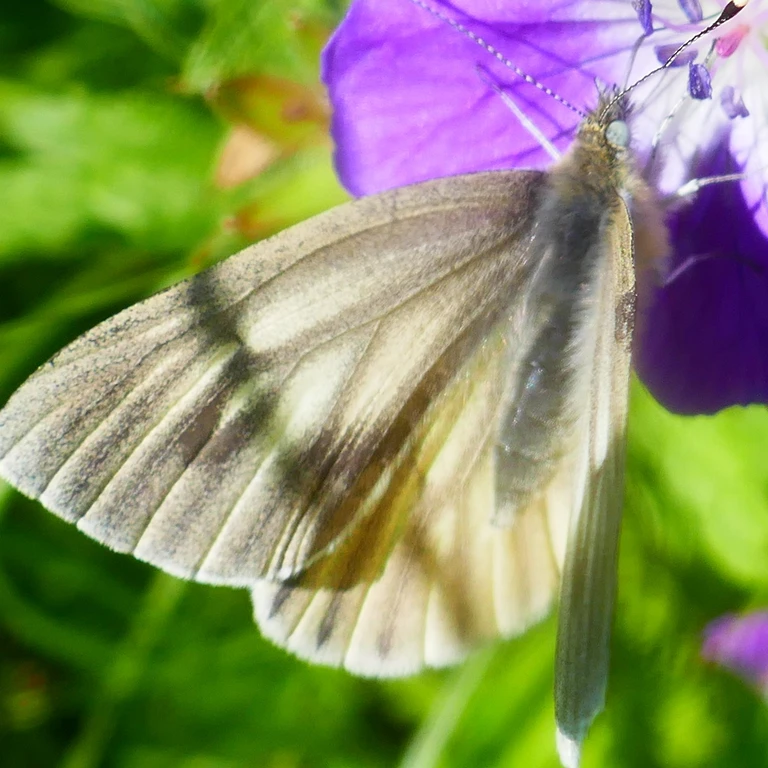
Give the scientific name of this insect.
Pieris bryoniae
